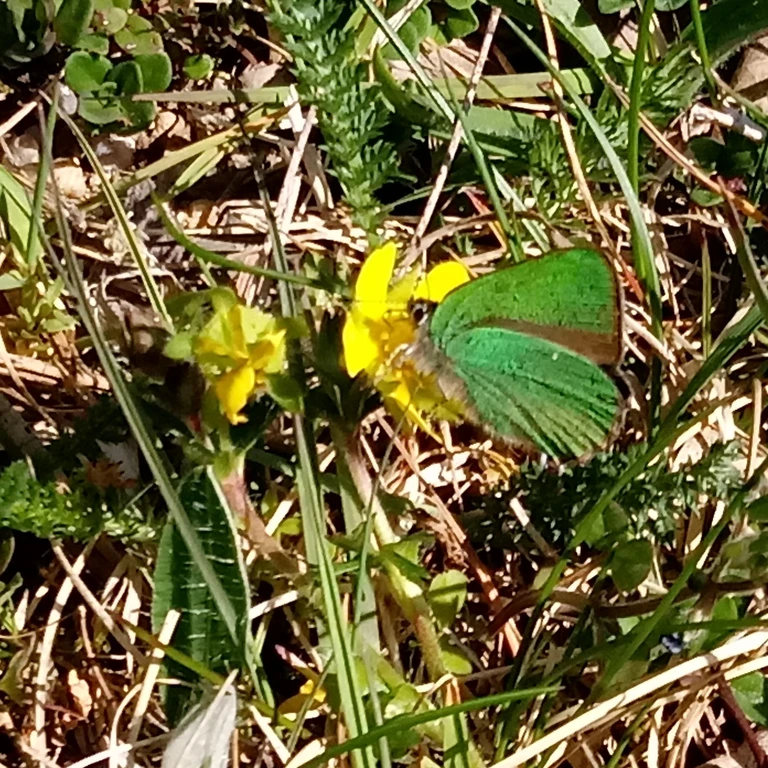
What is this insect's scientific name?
Callophrys rubi
